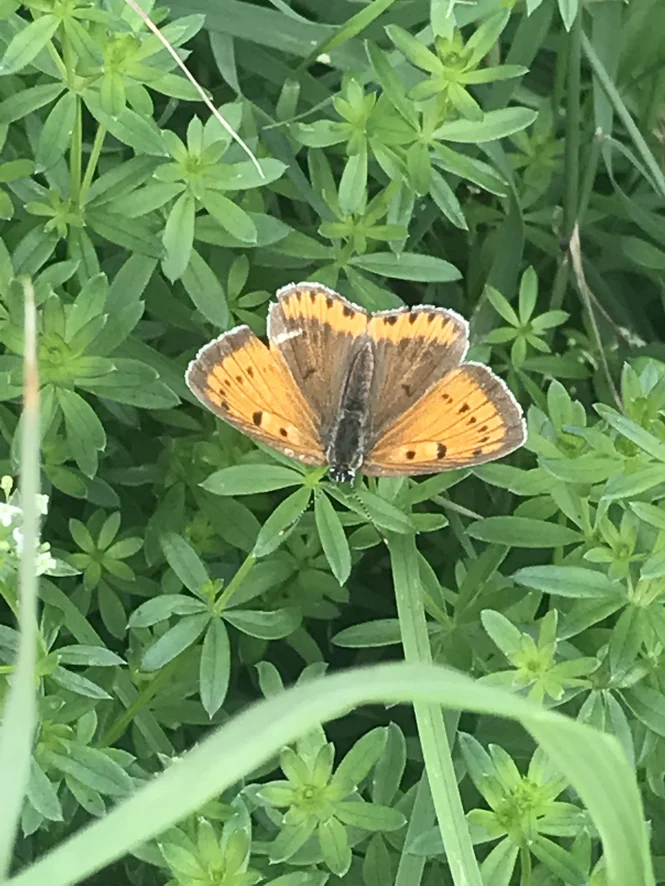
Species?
Lycaena dispar
